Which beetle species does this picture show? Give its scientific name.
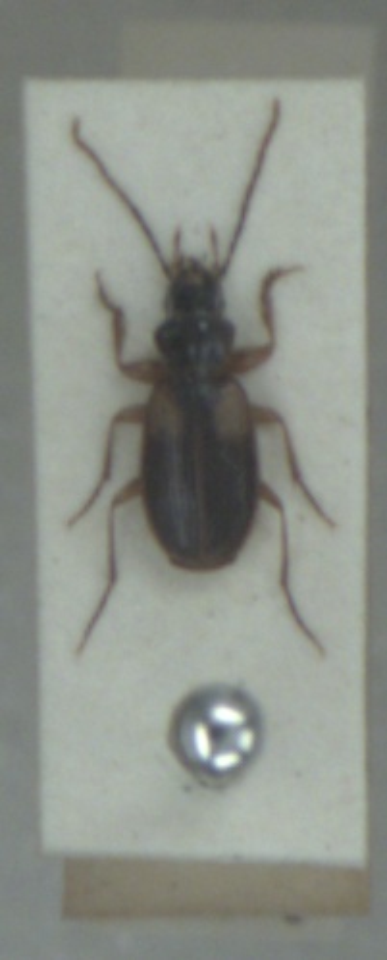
Badister sodalis
